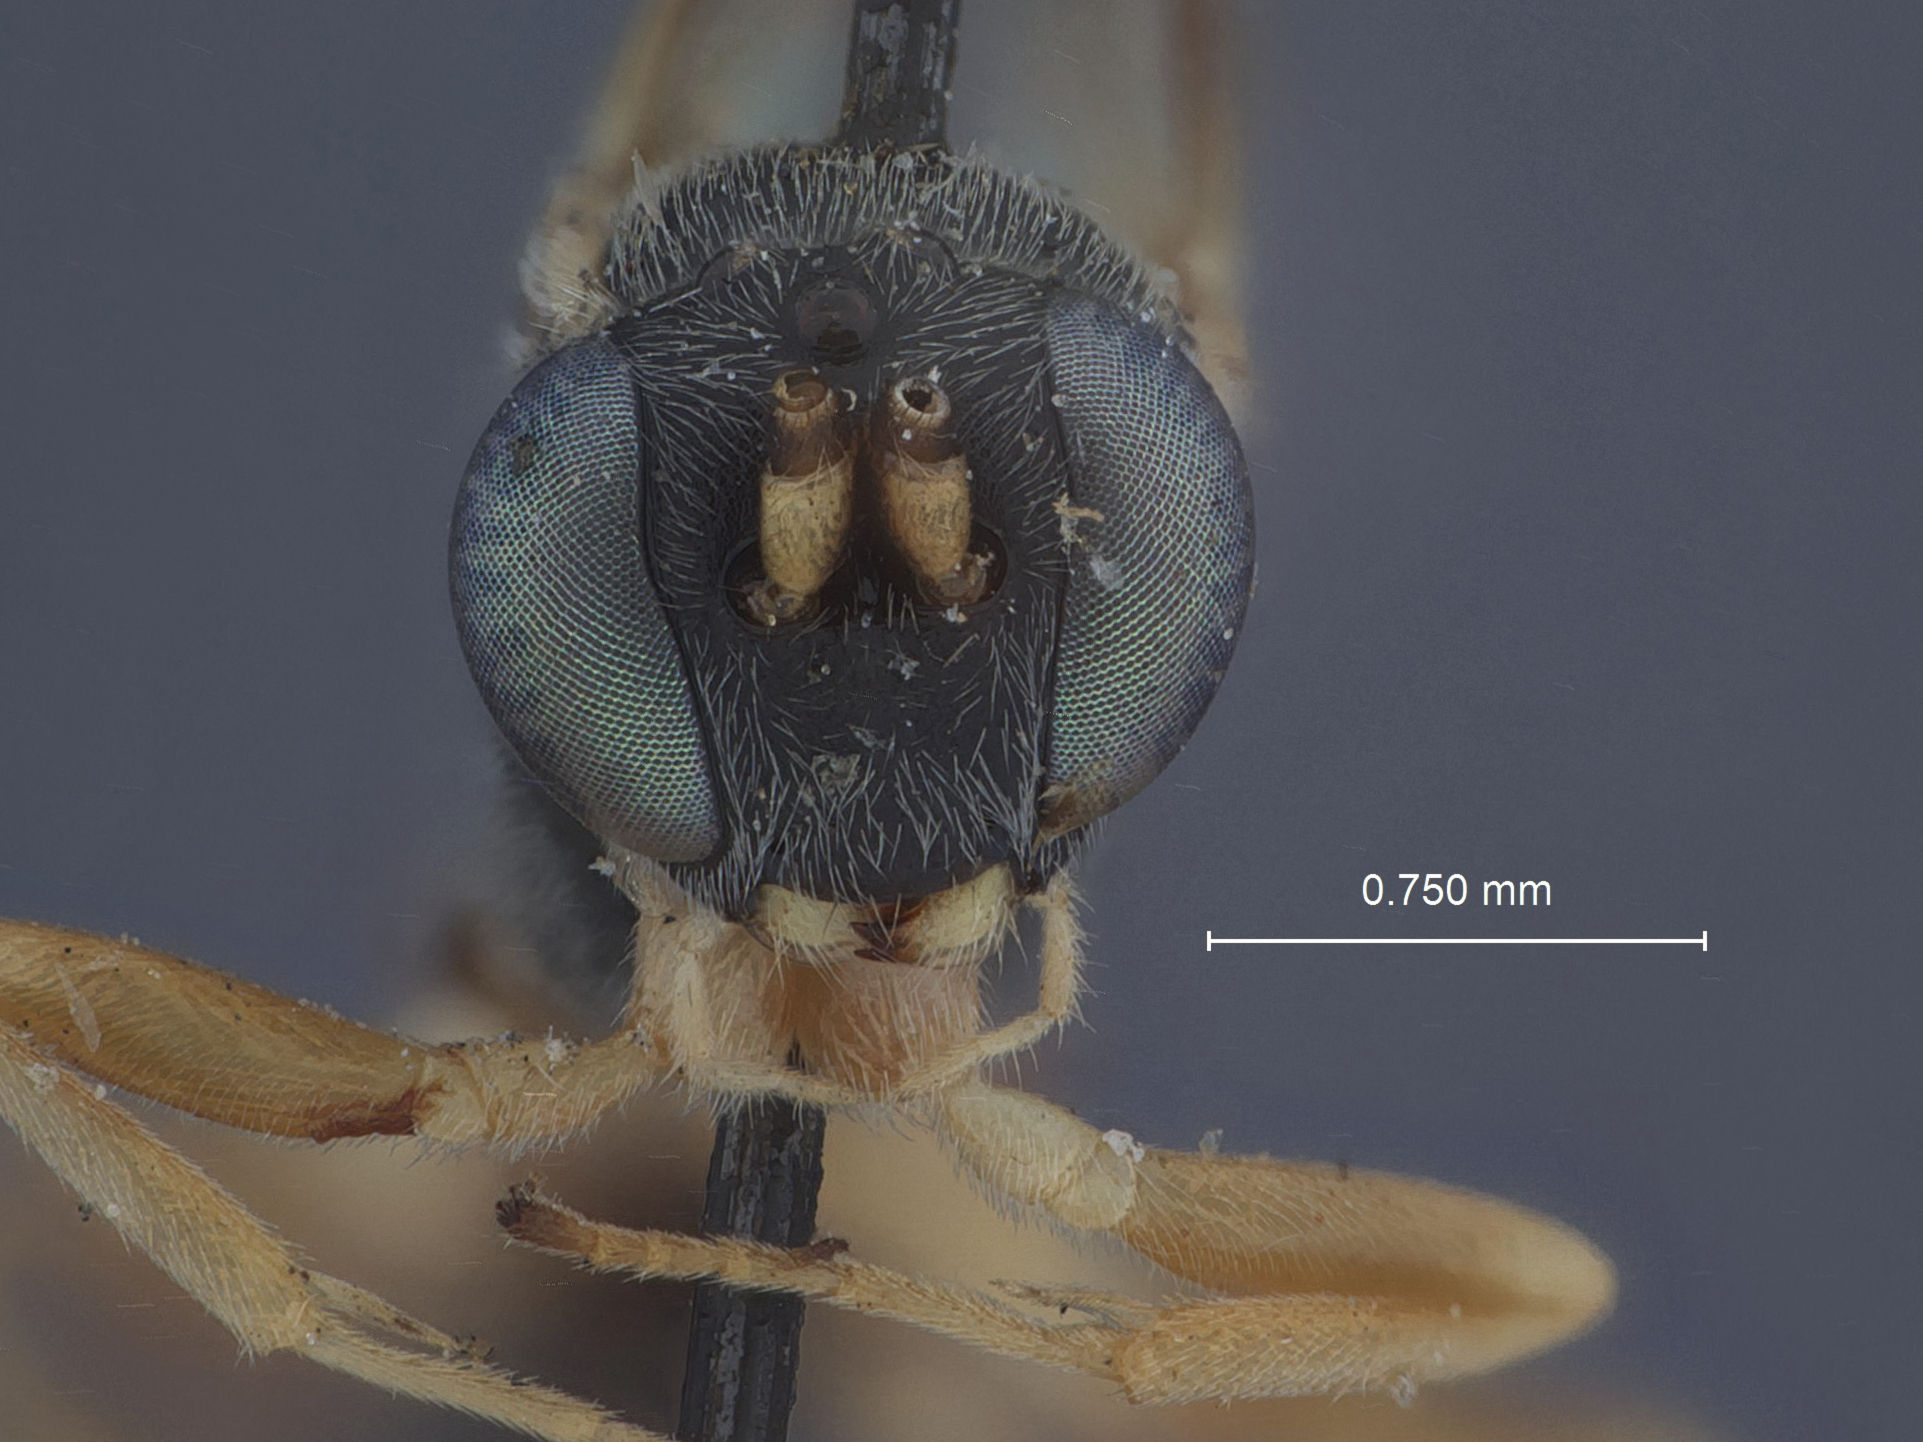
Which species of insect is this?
Hypothereutes elyi
